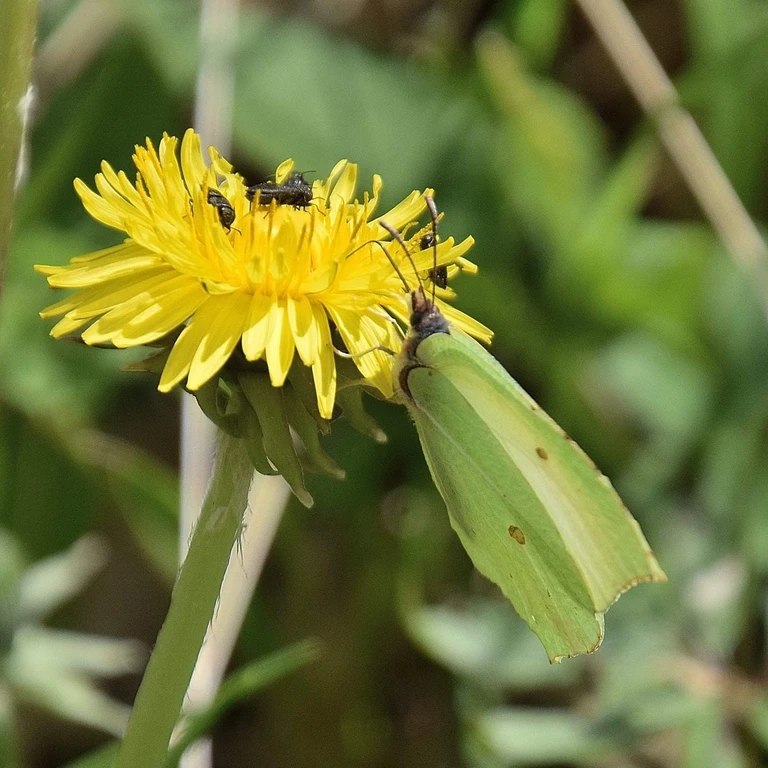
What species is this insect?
Gonepteryx rhamni
